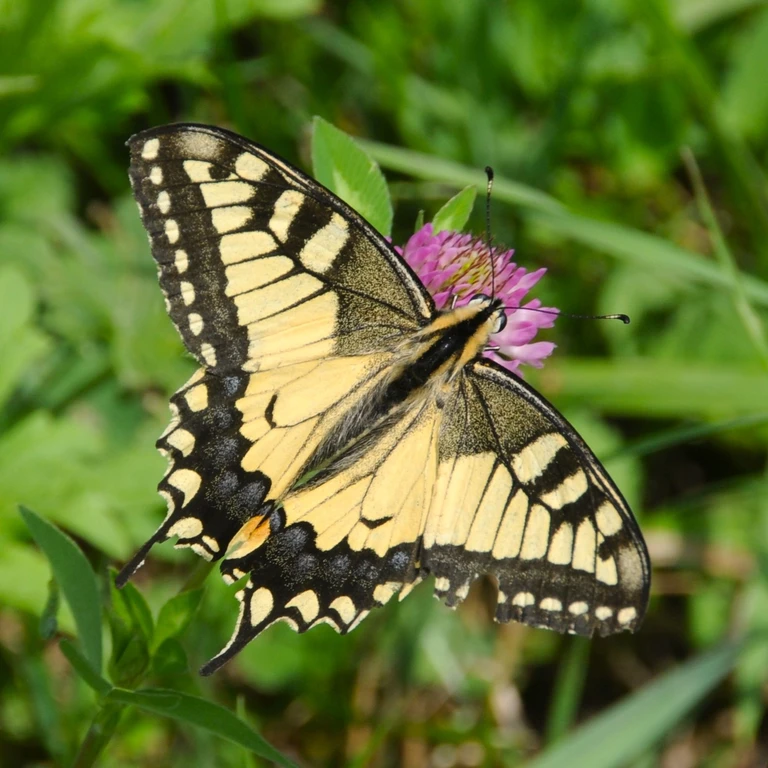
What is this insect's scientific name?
Papilio machaon
